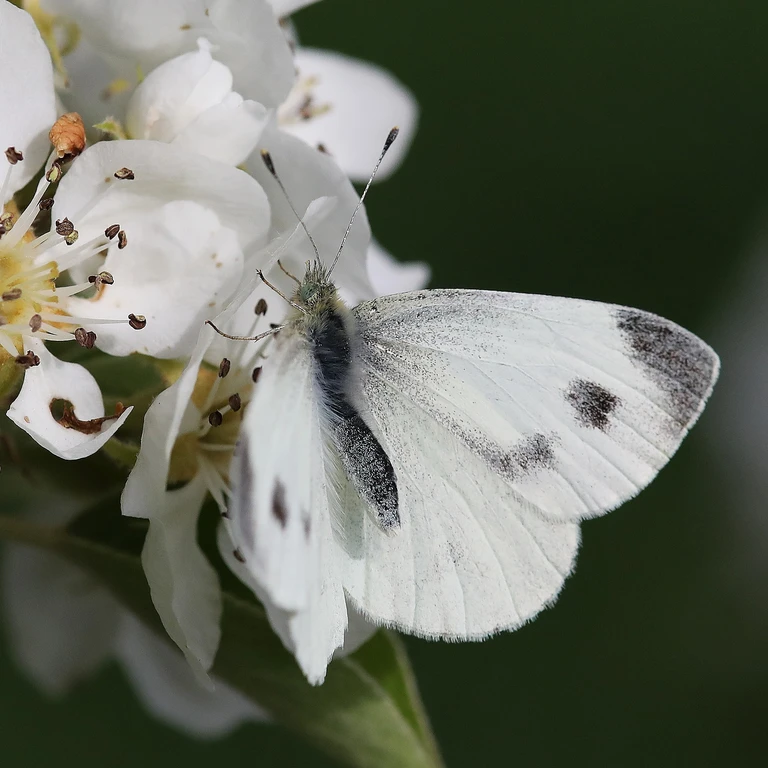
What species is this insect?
Pieris mannii
